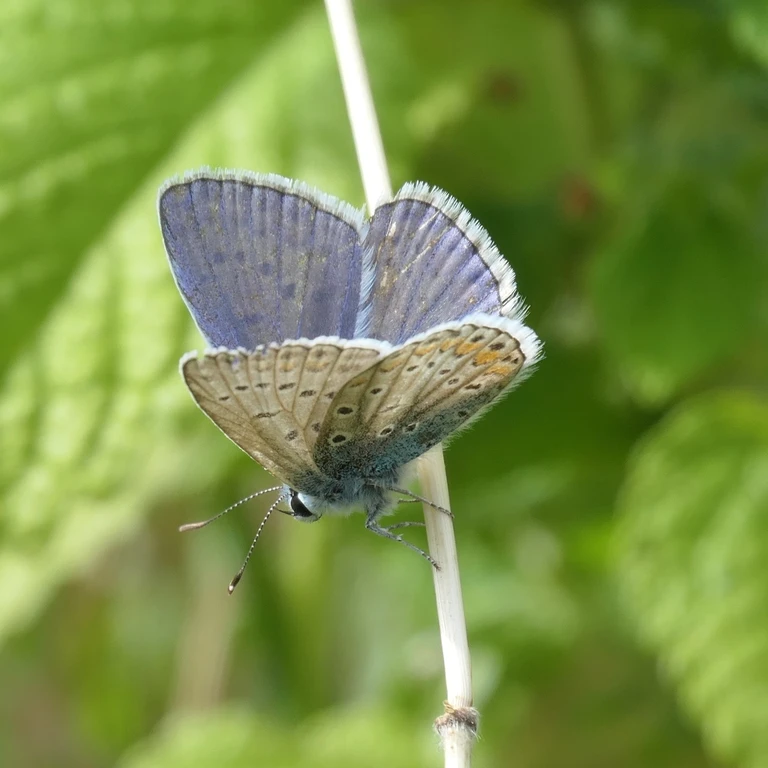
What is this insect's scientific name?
Polyommatus icarus
